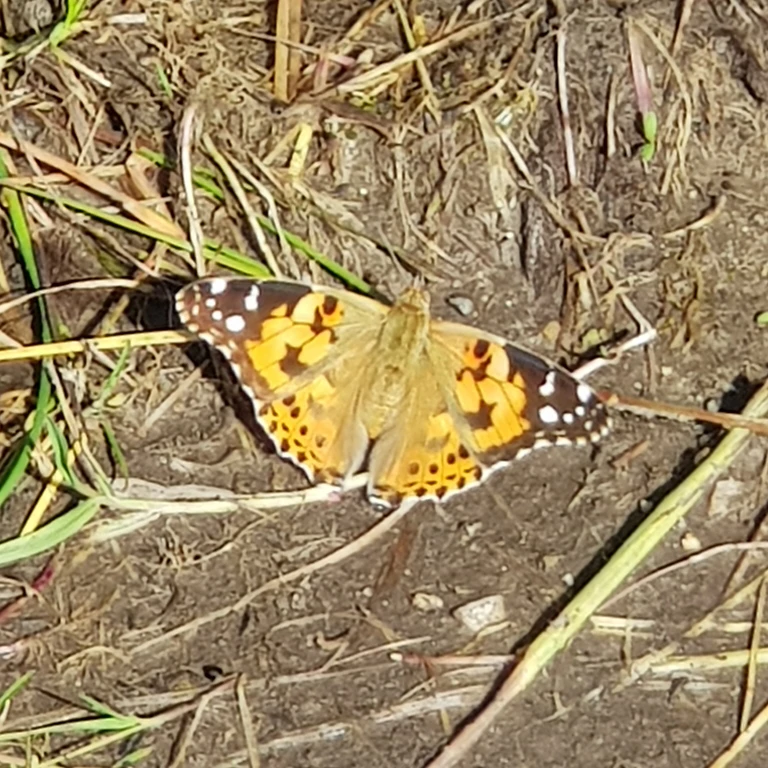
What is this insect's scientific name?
Vanessa cardui
